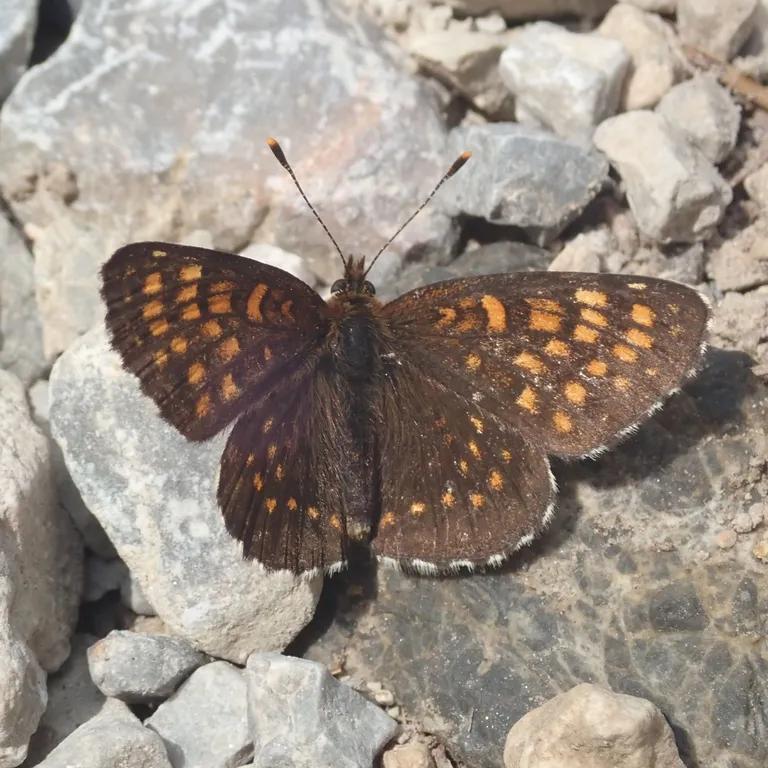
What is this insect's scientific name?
Melitaea diamina
